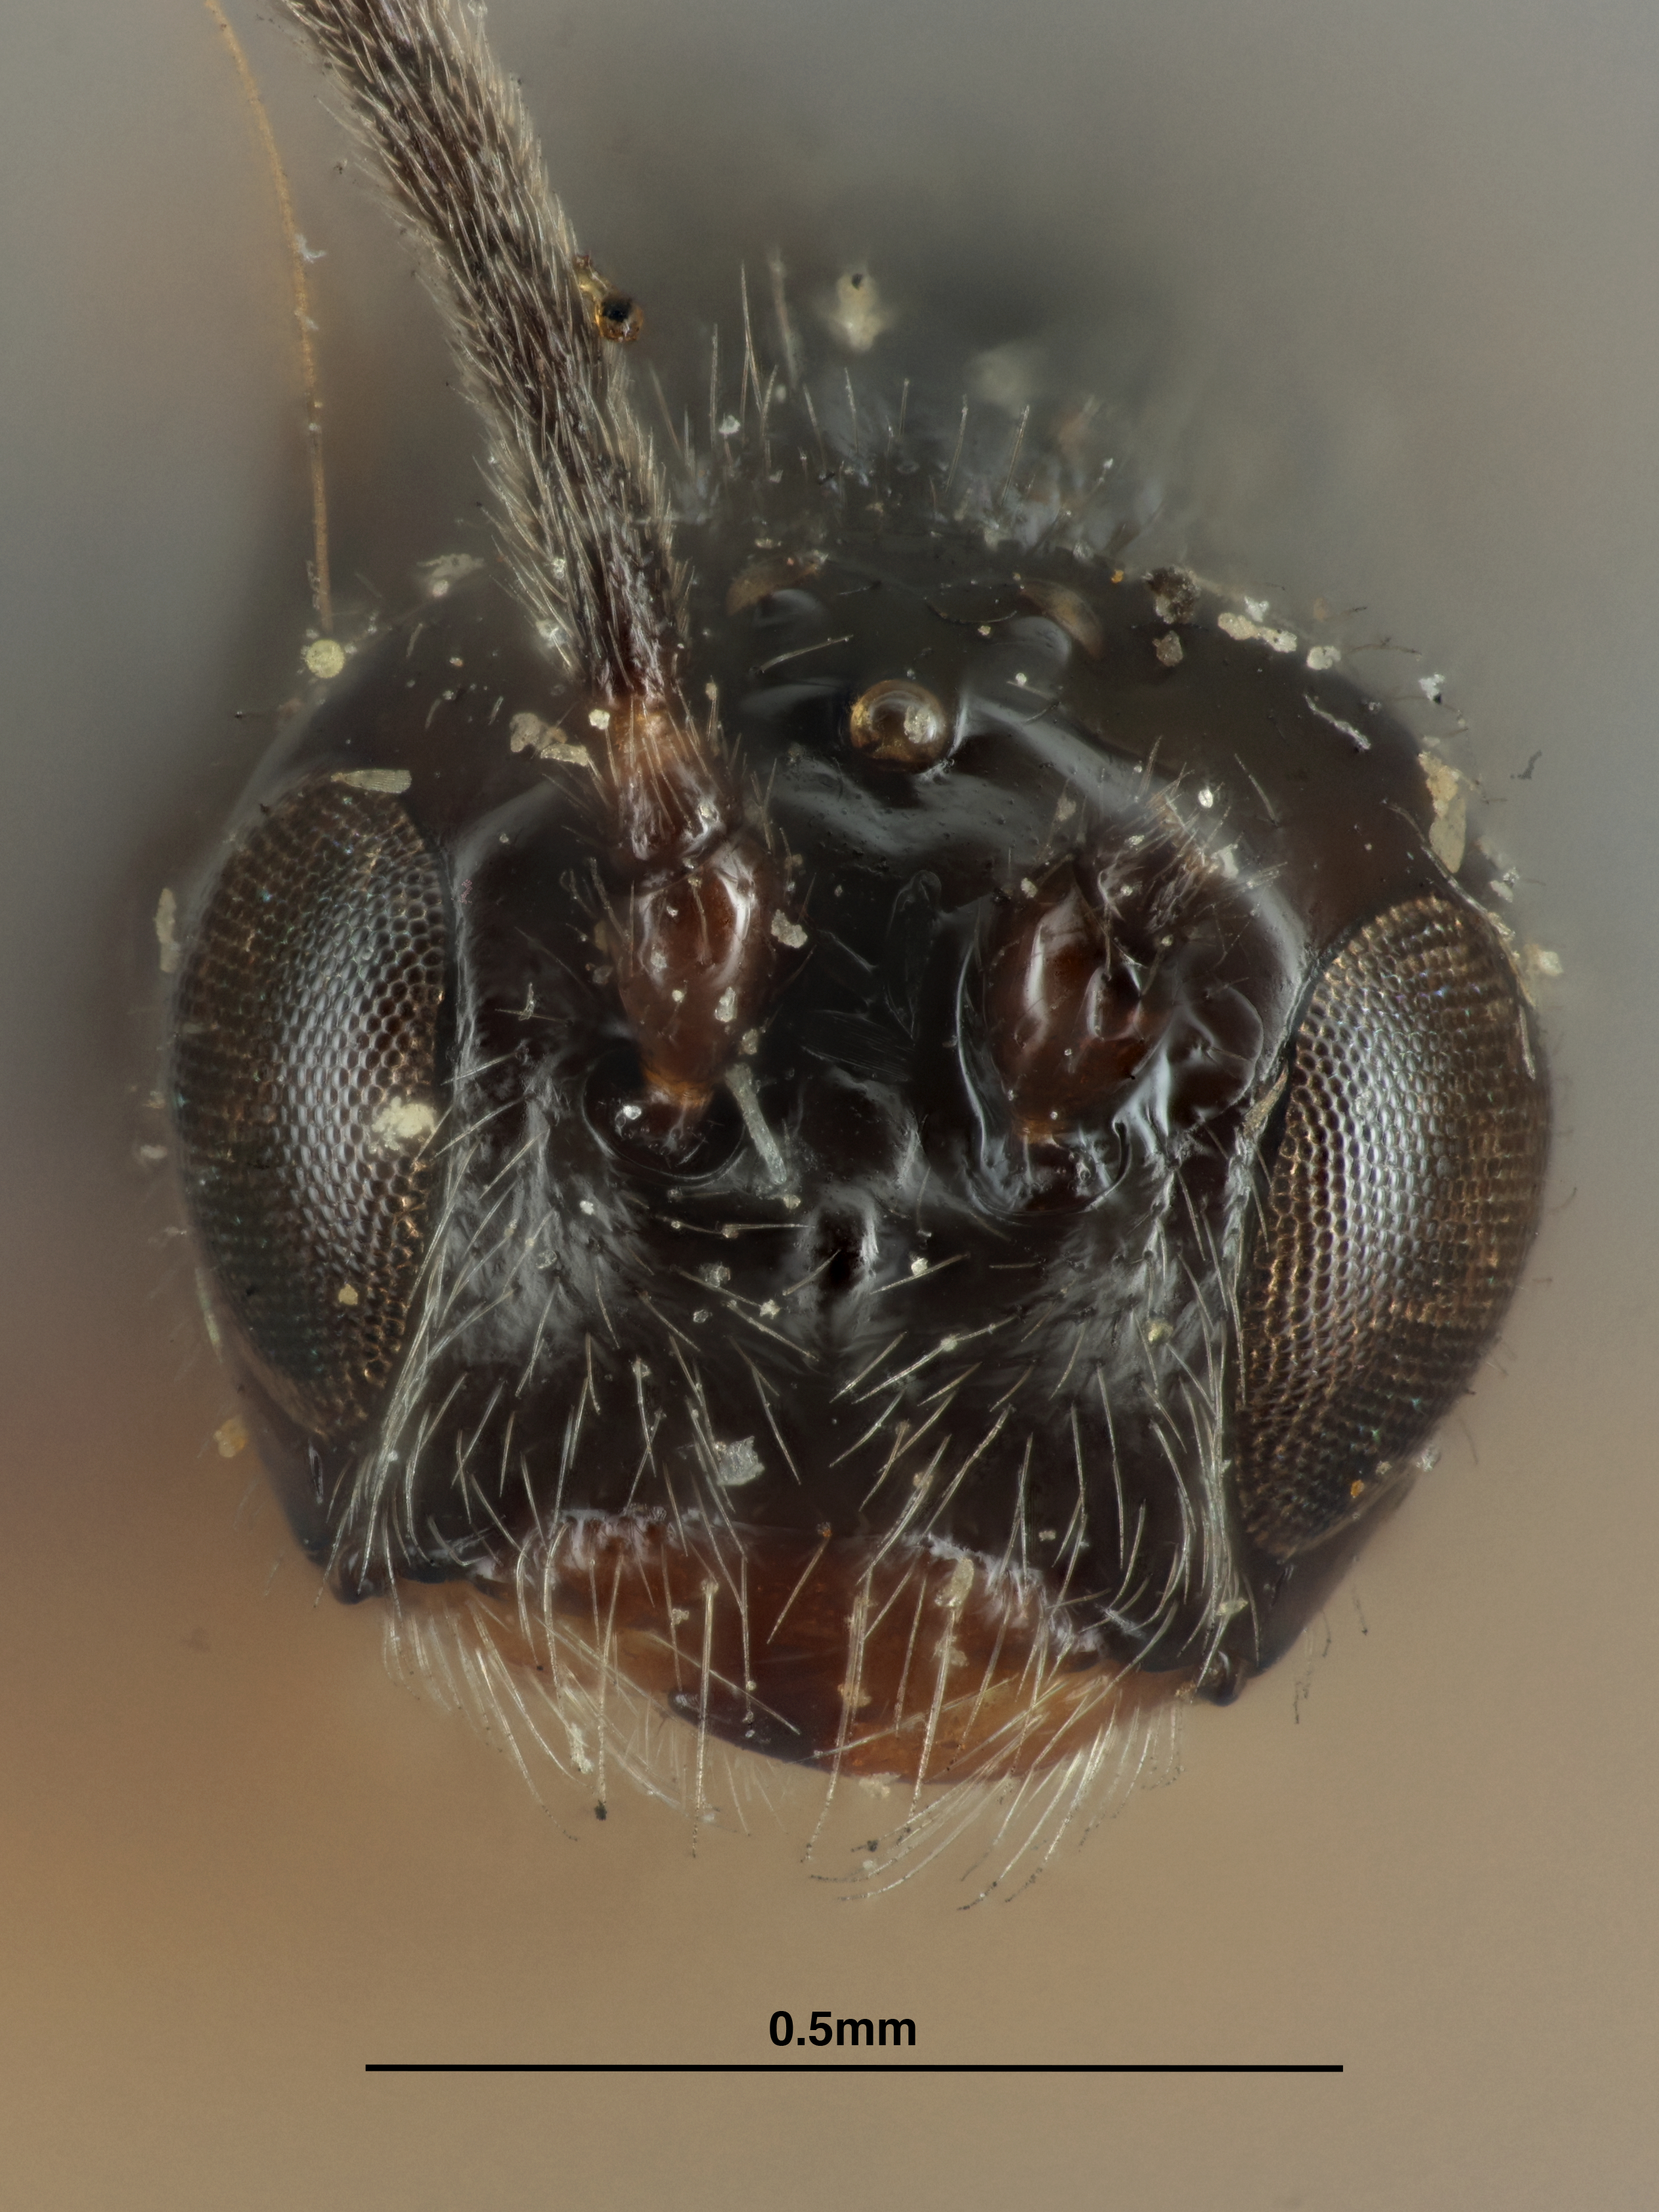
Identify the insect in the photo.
Opius ehrorni
